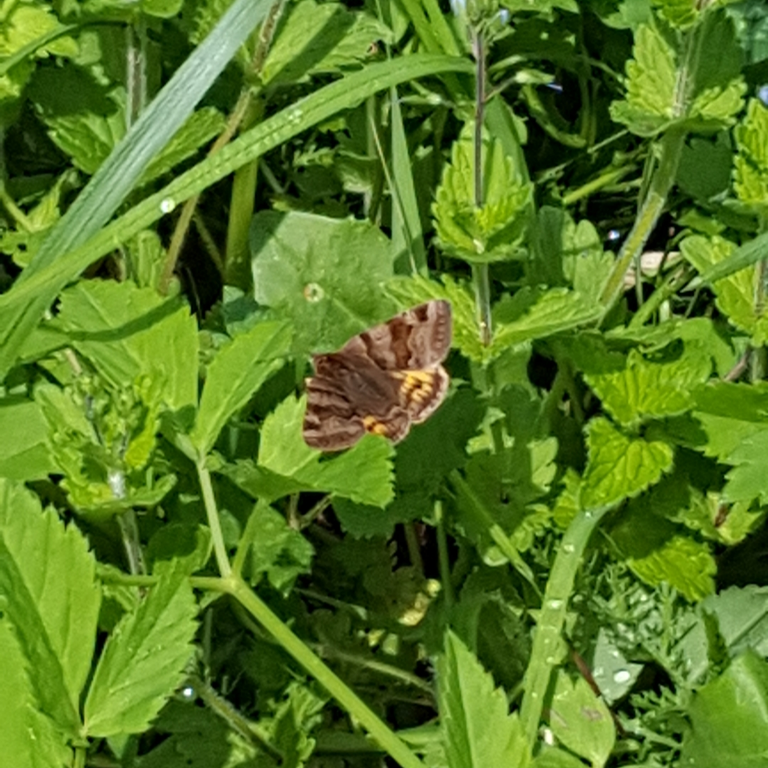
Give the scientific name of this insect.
Euclidia glyphica
